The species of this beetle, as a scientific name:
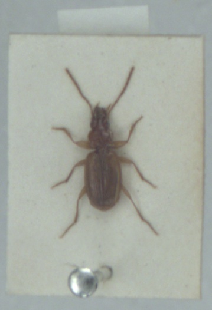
Trechus fulvus
